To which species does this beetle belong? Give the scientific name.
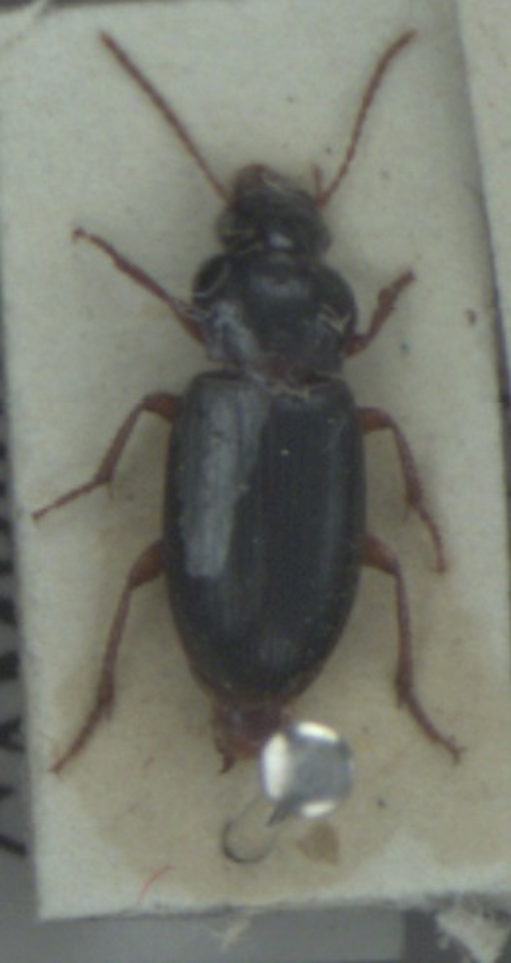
Ophonus rufibarbis
